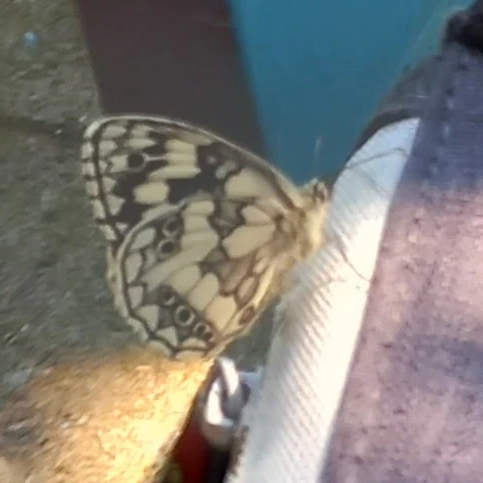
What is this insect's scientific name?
Melanargia galathea
